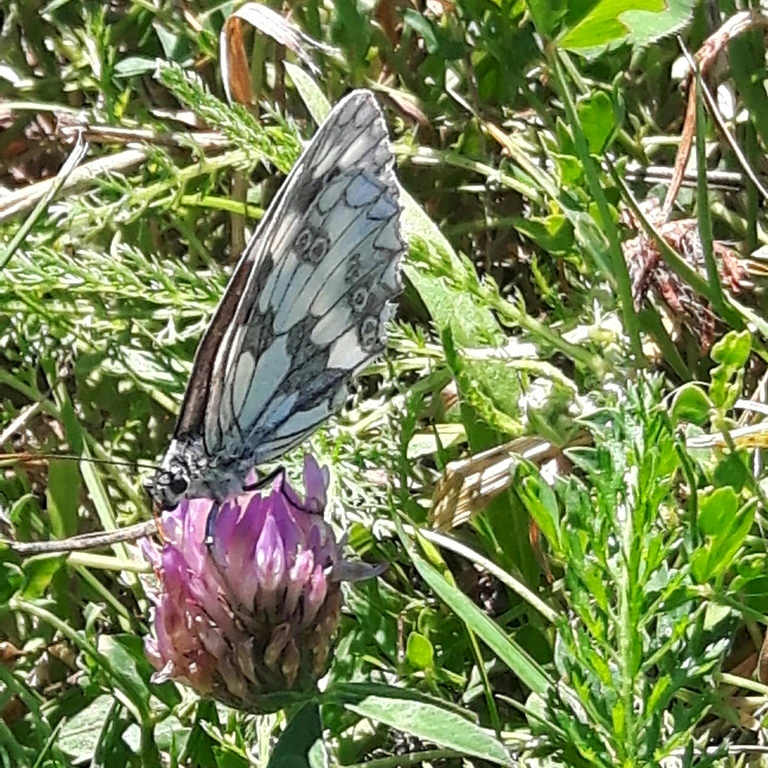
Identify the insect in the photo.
Melanargia galathea
